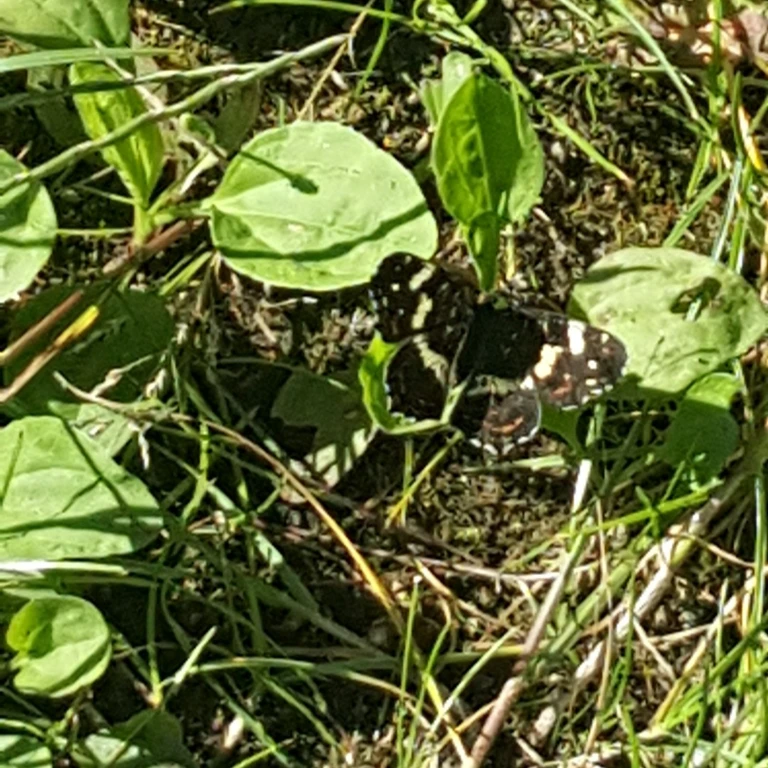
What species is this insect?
Araschnia levana
